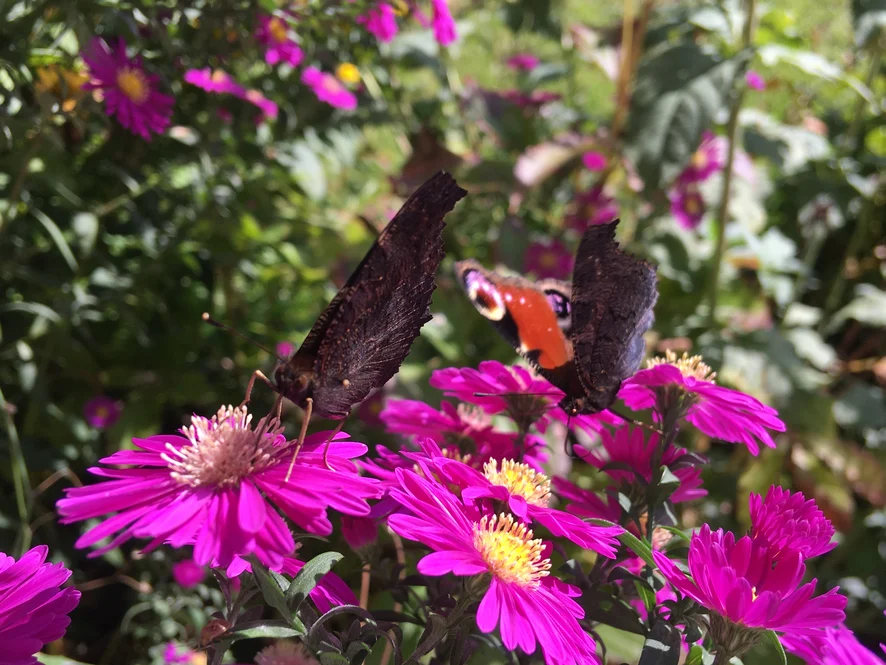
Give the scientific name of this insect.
Aglais io
